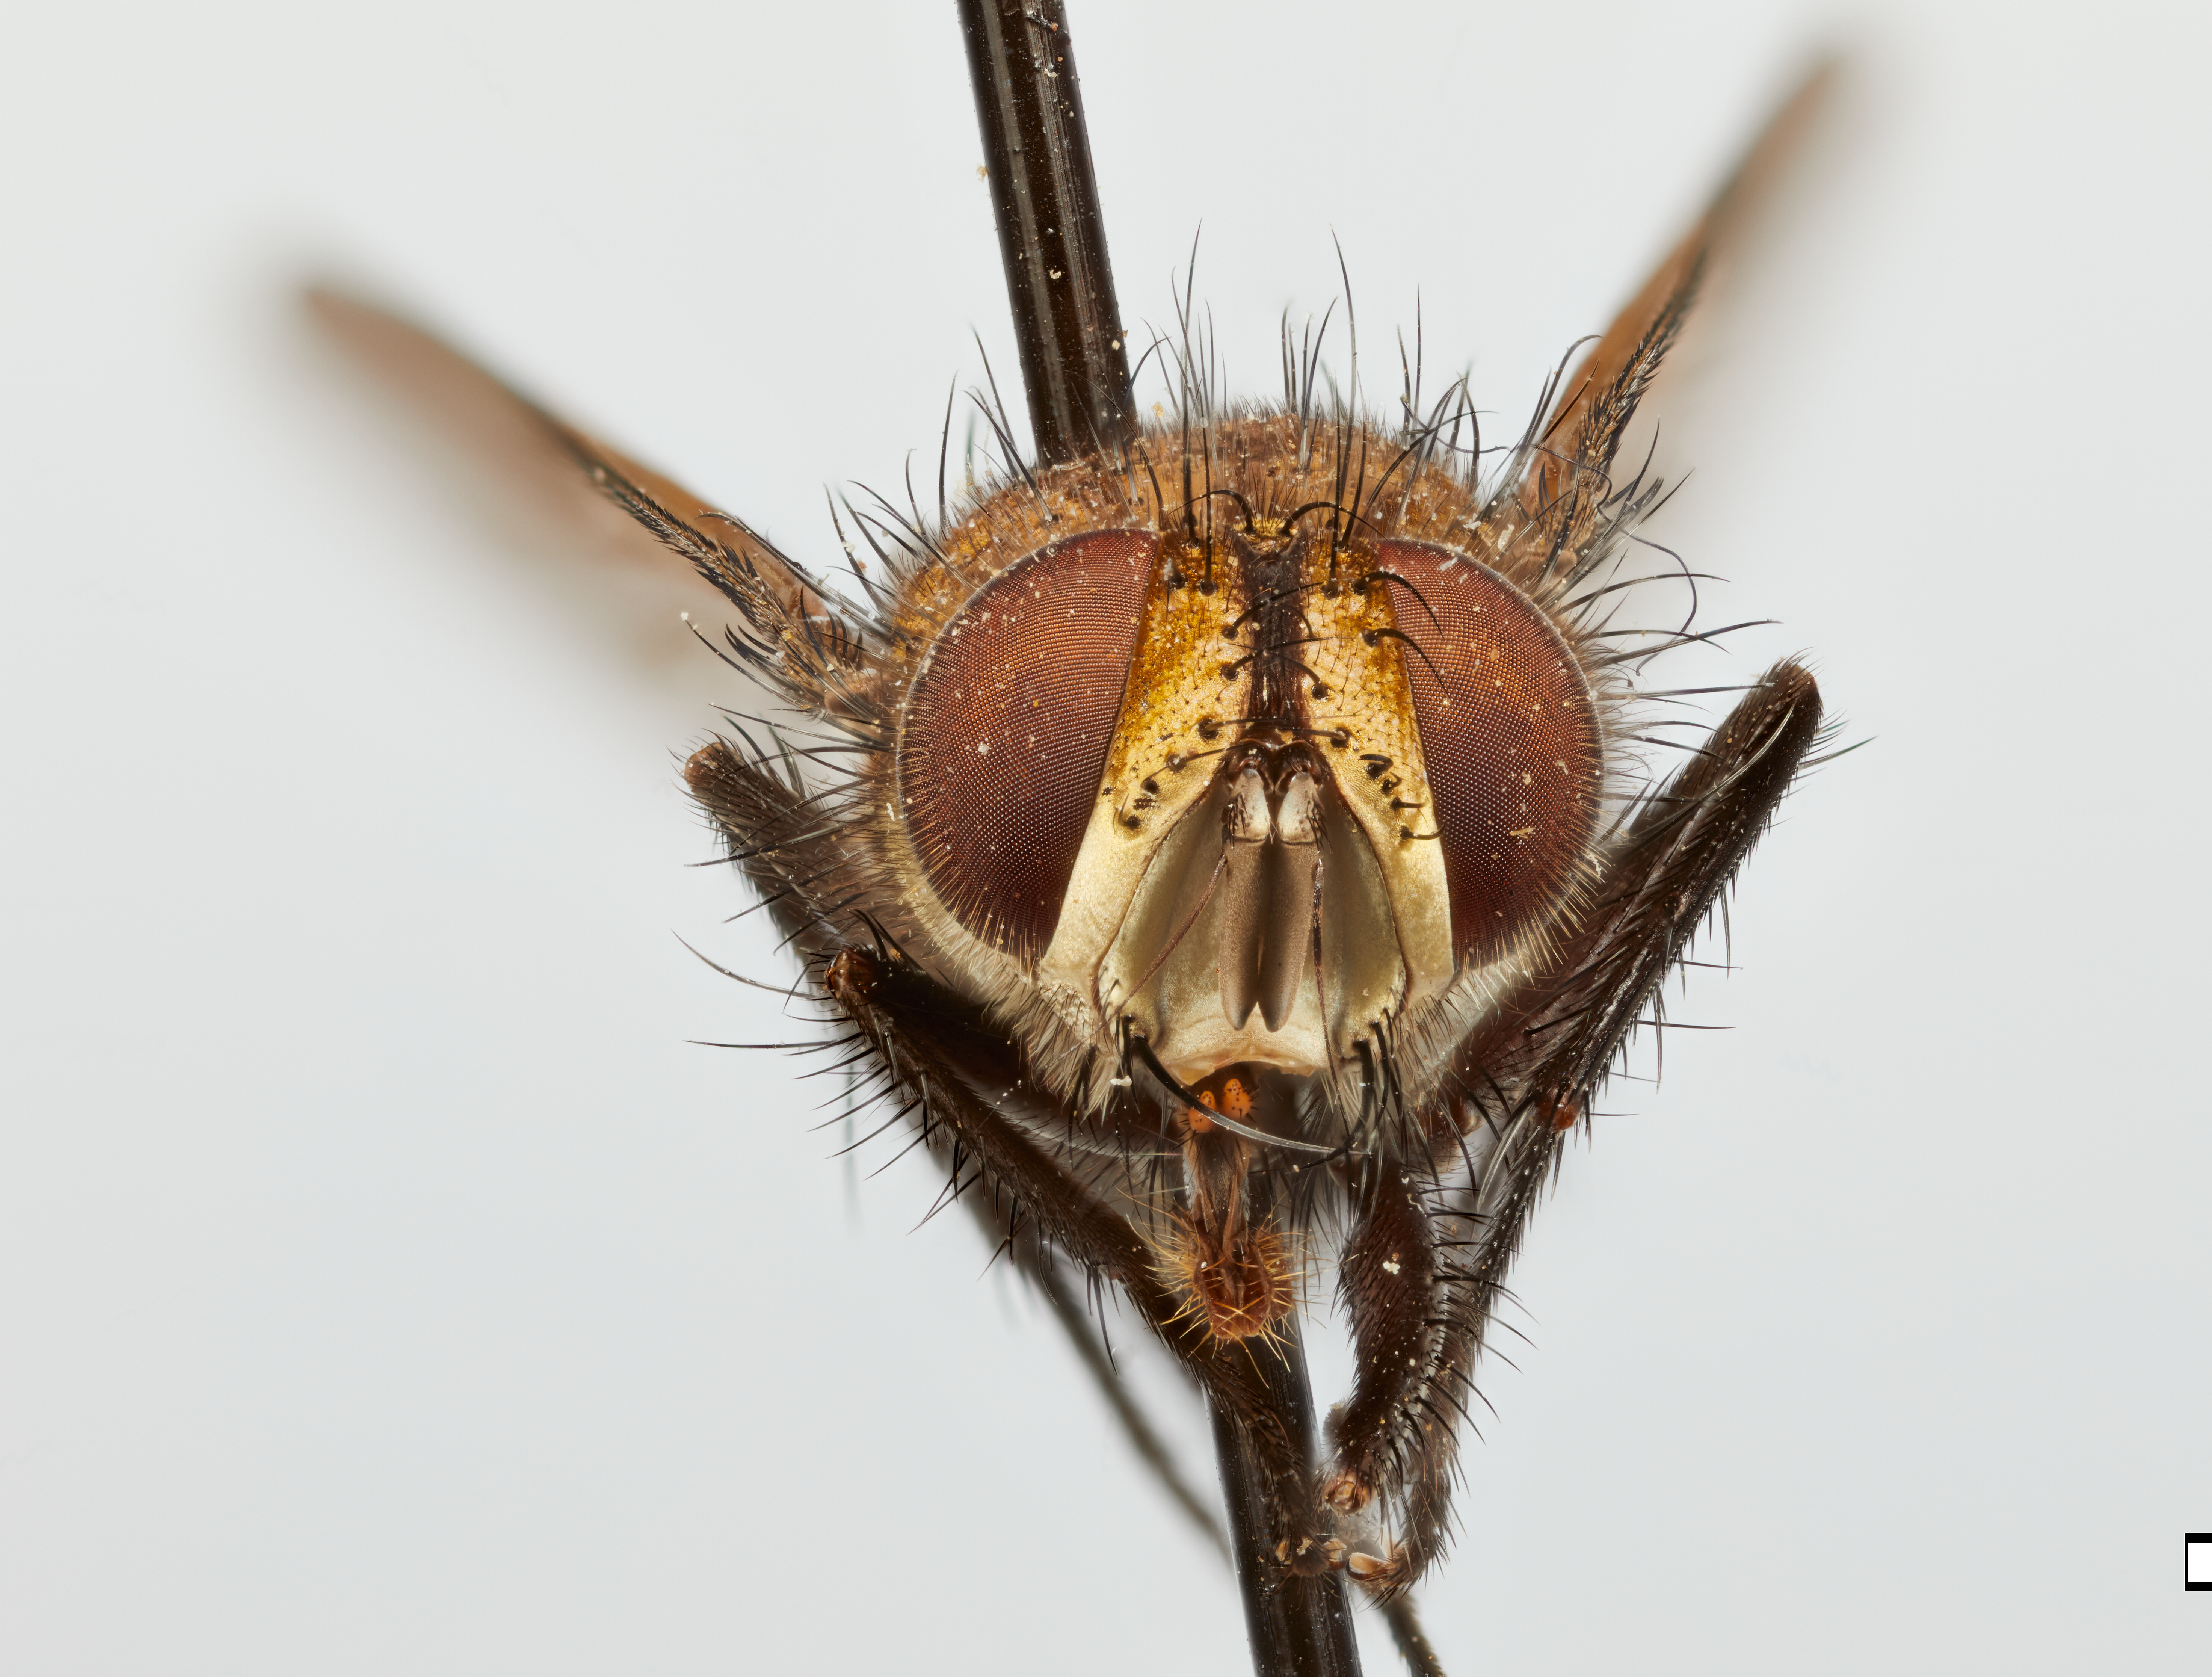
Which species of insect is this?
Chrysoexorista viridis
